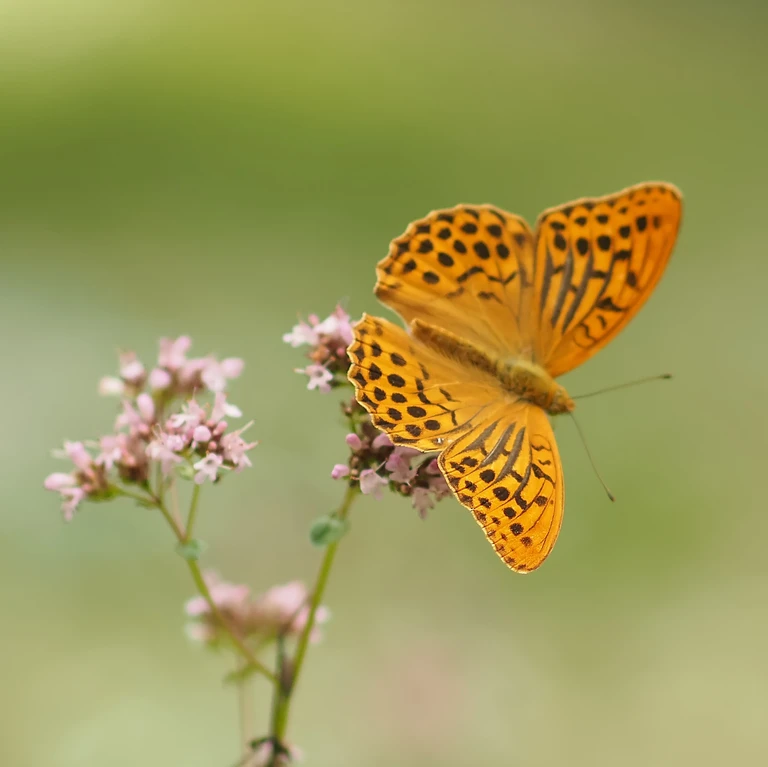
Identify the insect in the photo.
Argynnis paphia
